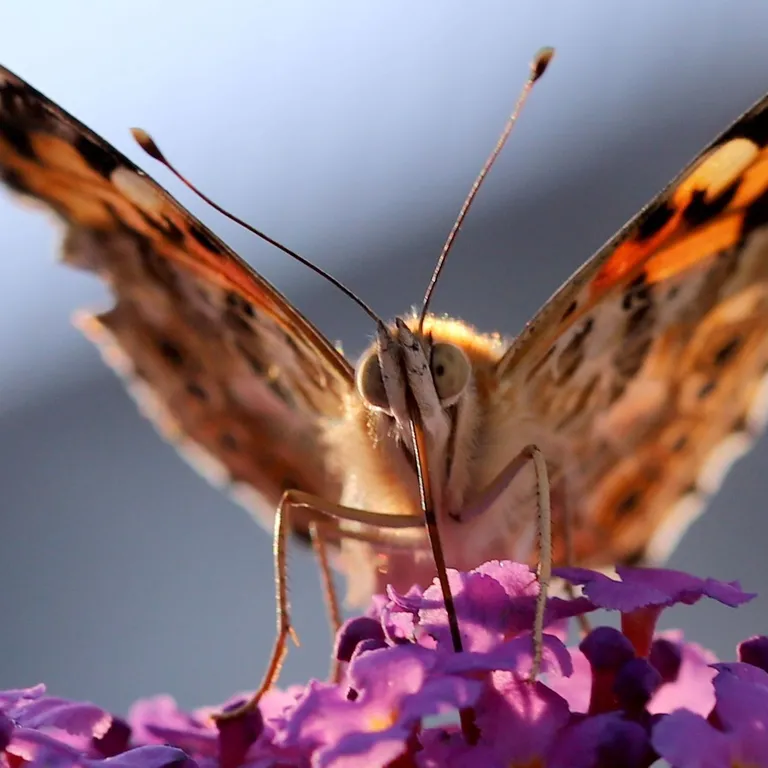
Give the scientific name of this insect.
Vanessa cardui
